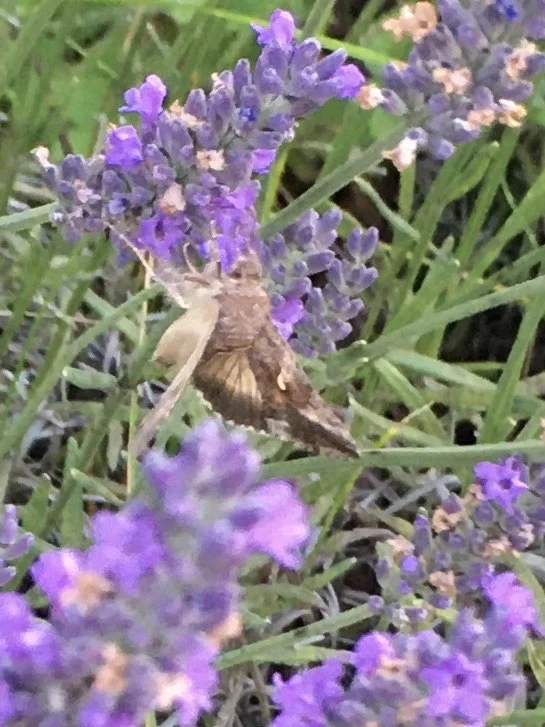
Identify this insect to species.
Autographa gamma
